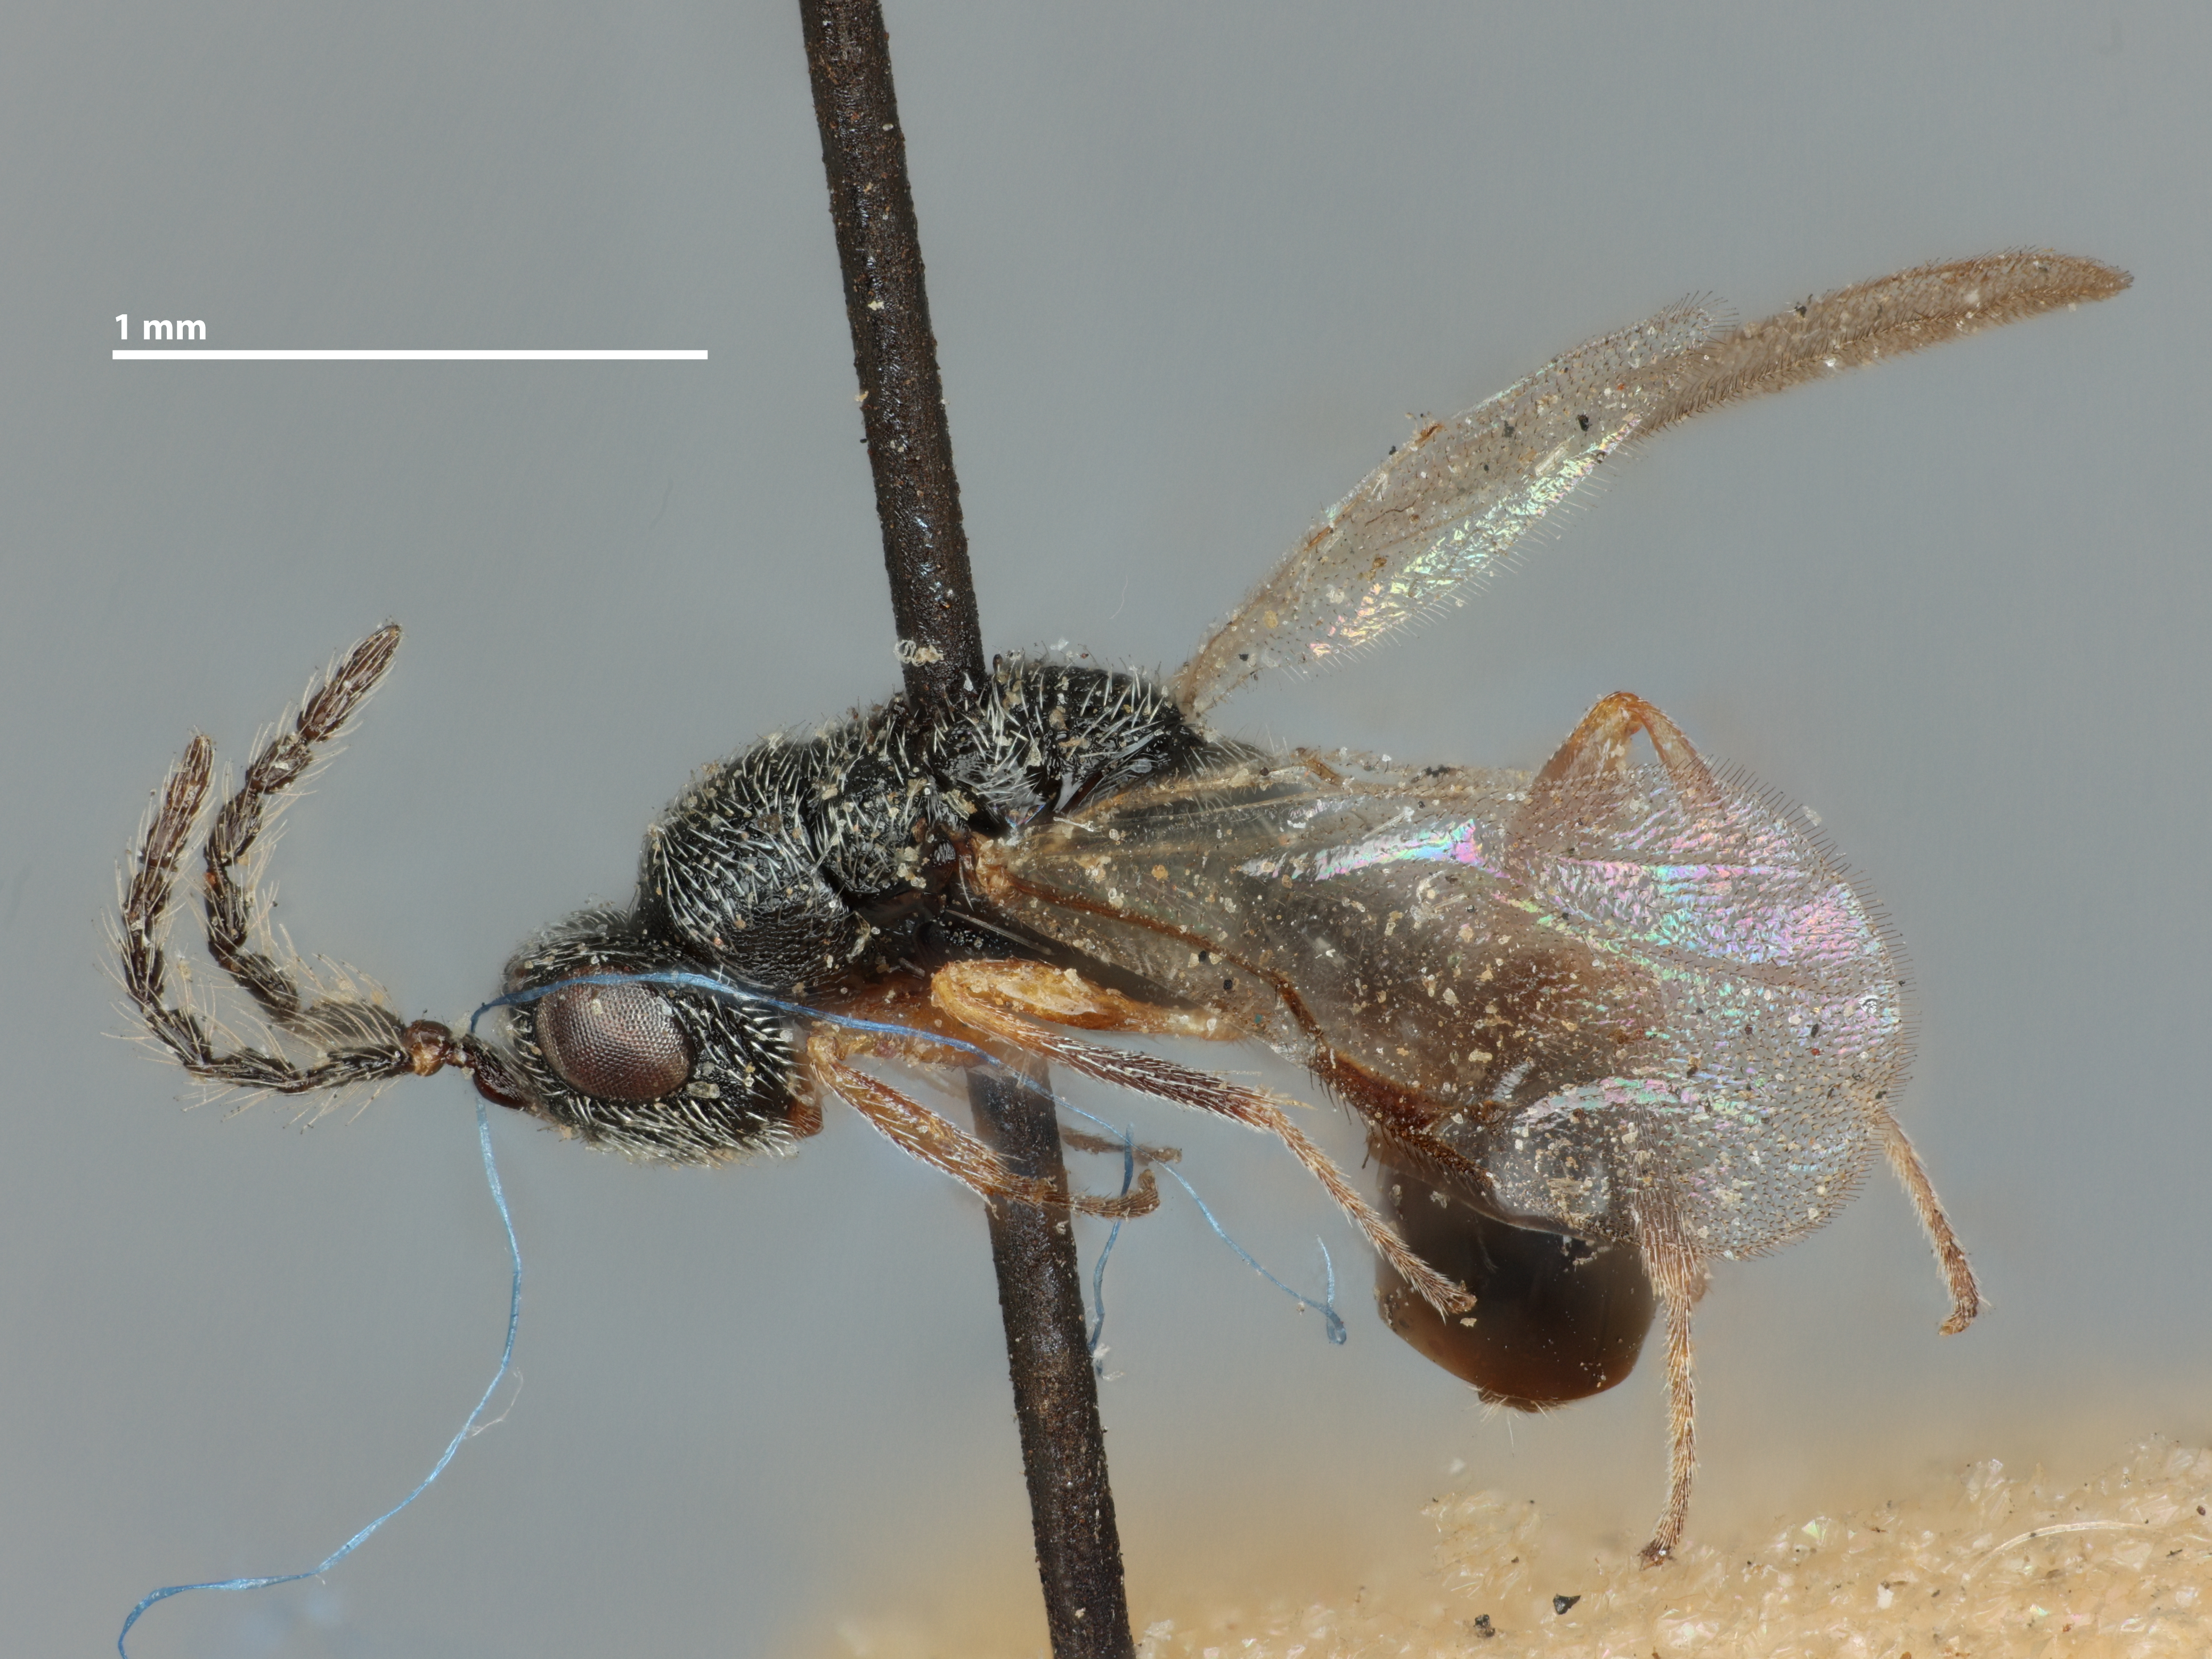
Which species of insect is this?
Isosoma bromi
